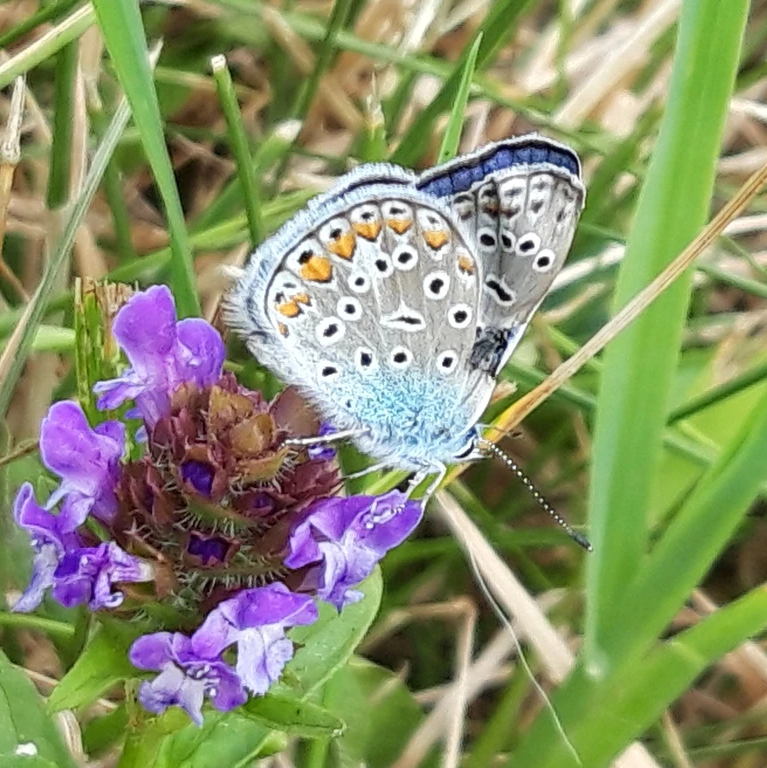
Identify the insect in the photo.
Polyommatus icarus
